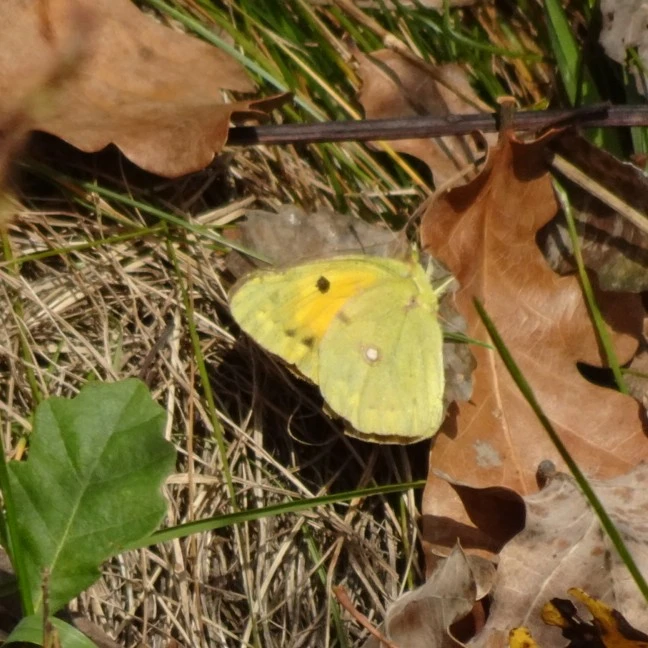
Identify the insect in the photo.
Colias croceus
